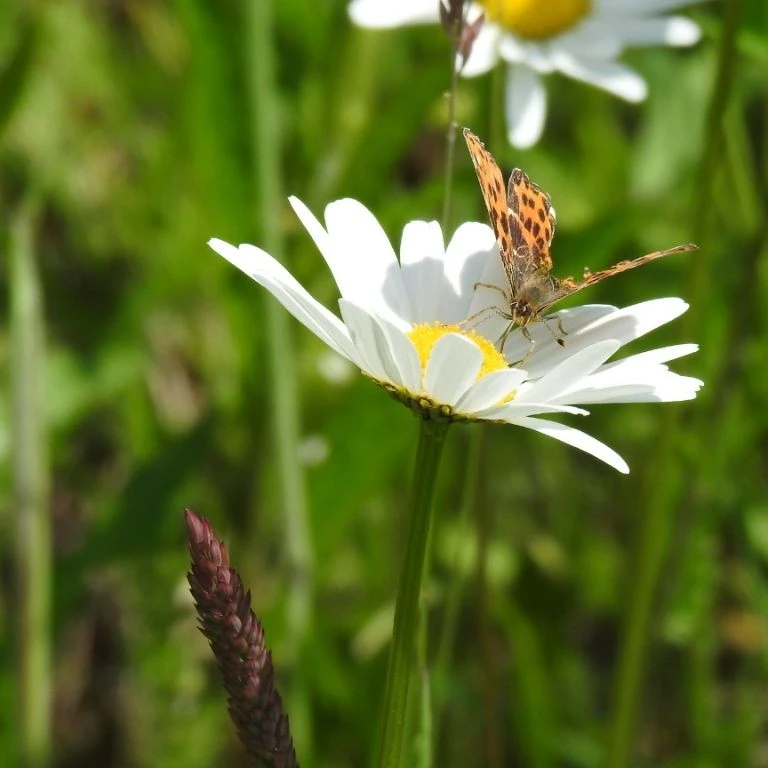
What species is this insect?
Araschnia levana
